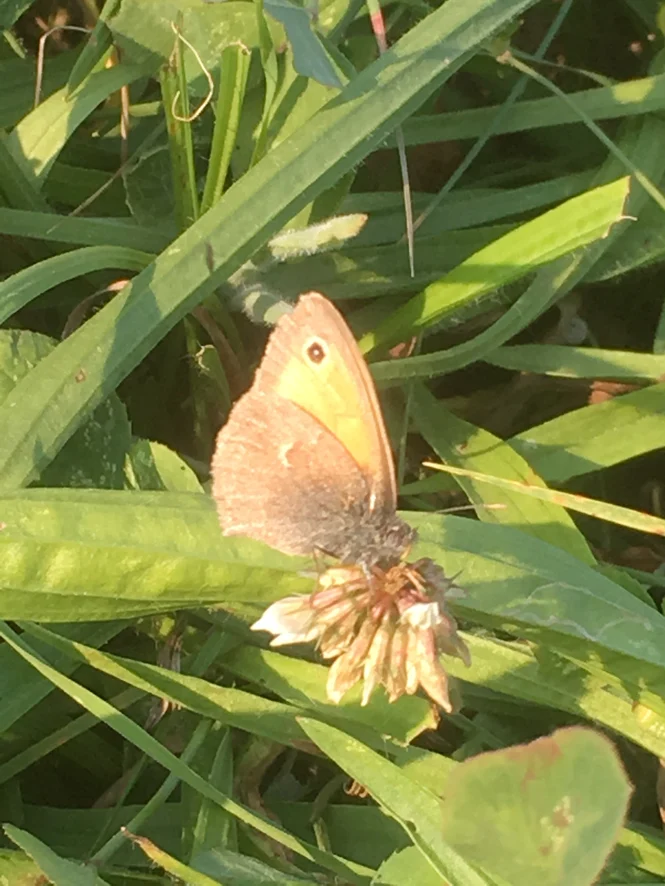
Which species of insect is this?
Coenonympha pamphilus
